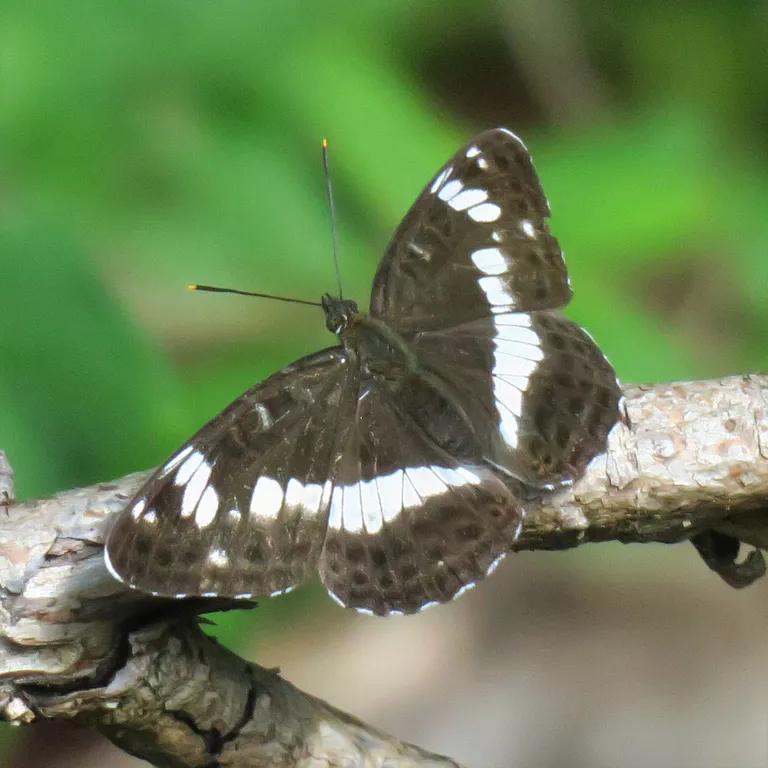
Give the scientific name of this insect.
Limenitis camilla (also Ladoga camilla)
